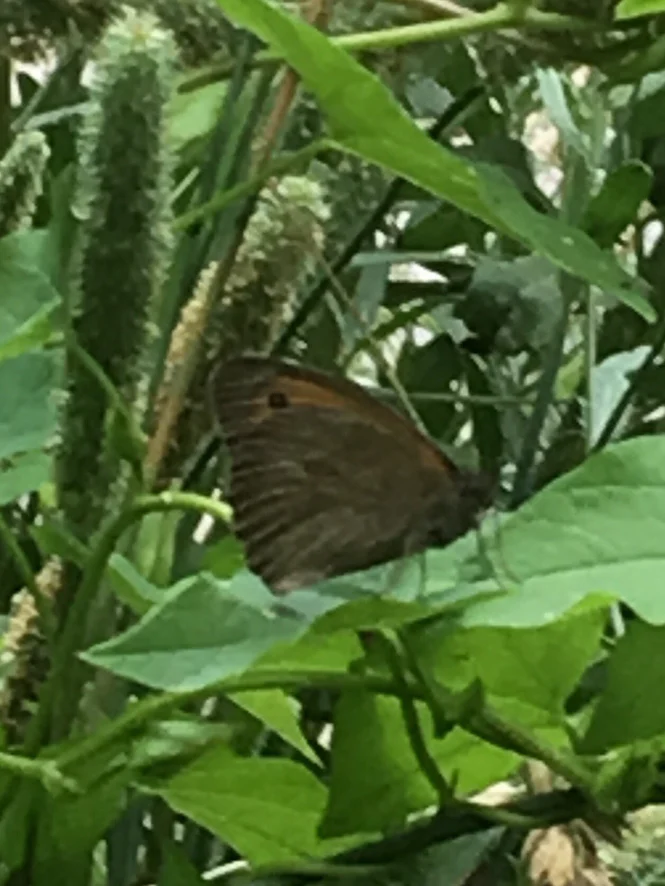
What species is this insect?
Maniola jurtina
